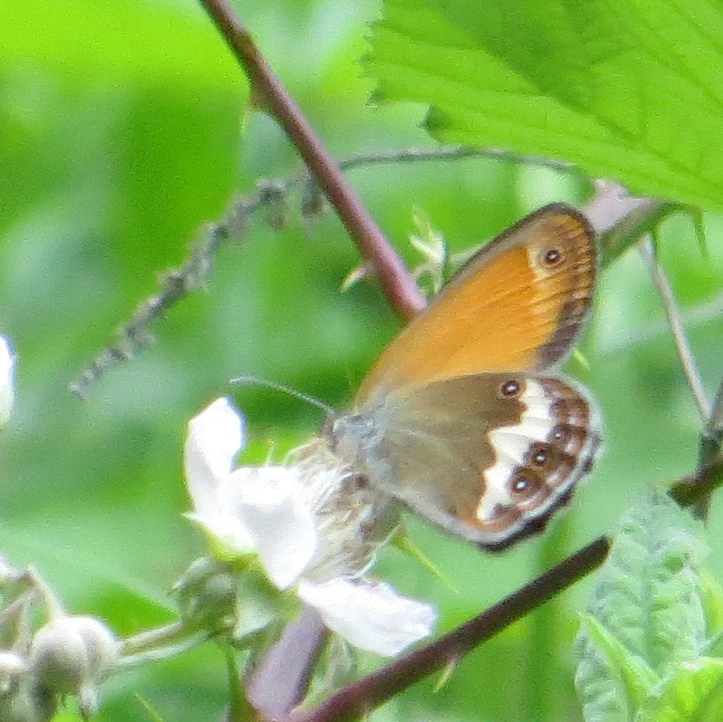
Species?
Coenonympha arcania
